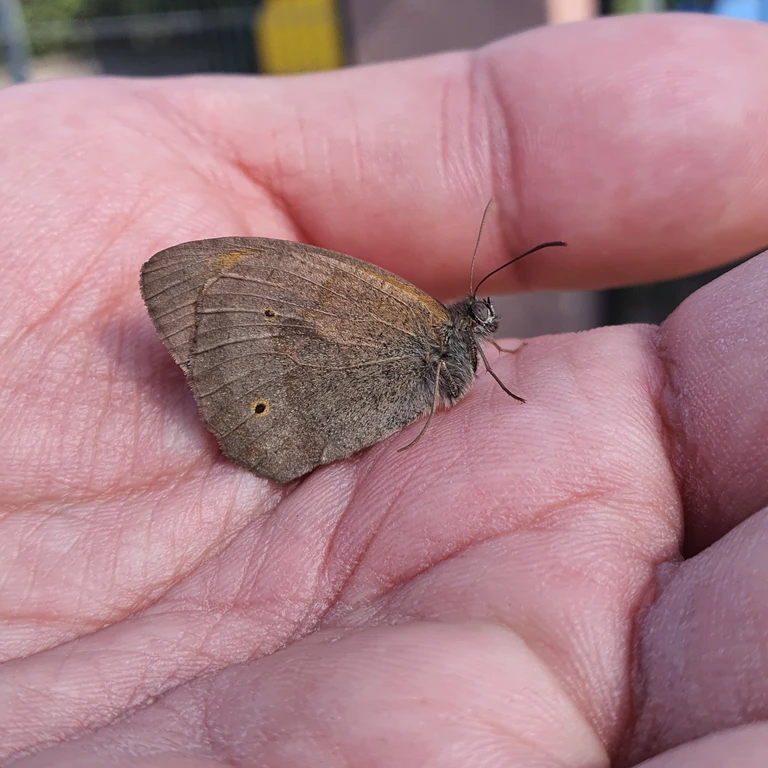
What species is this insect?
Maniola jurtina
